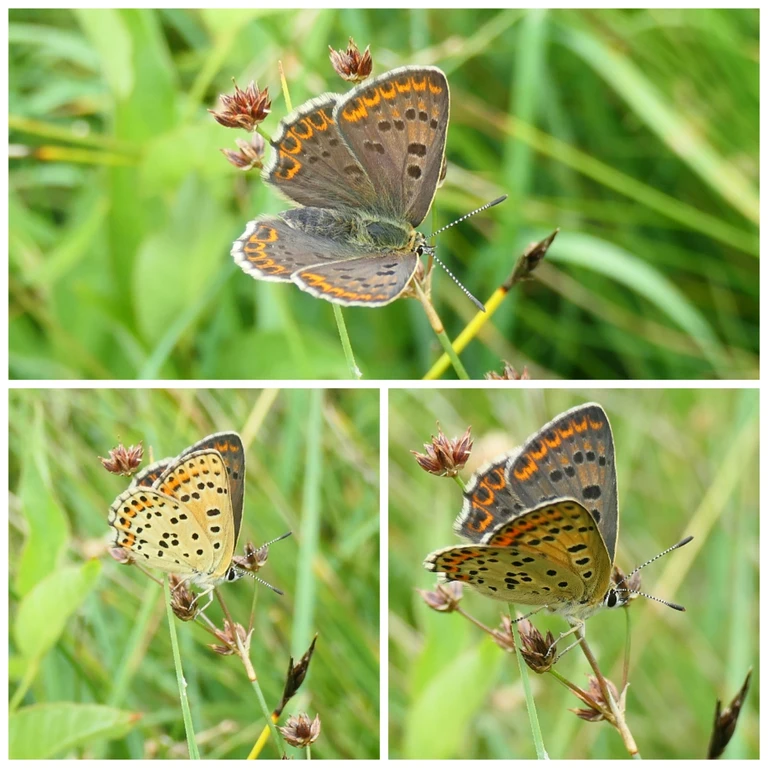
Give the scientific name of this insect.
Lycaena tityrus (also Loweia tityrus)
